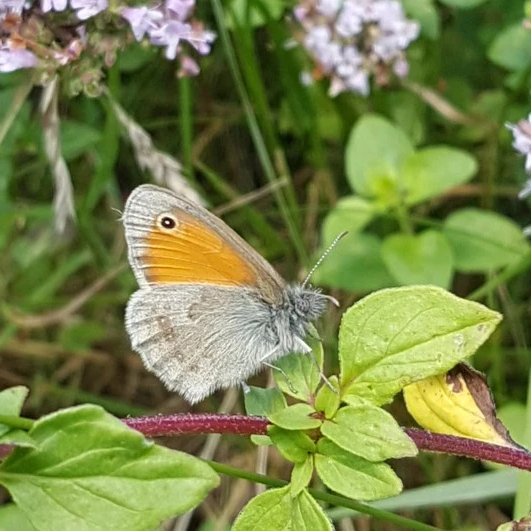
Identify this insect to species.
Coenonympha pamphilus
